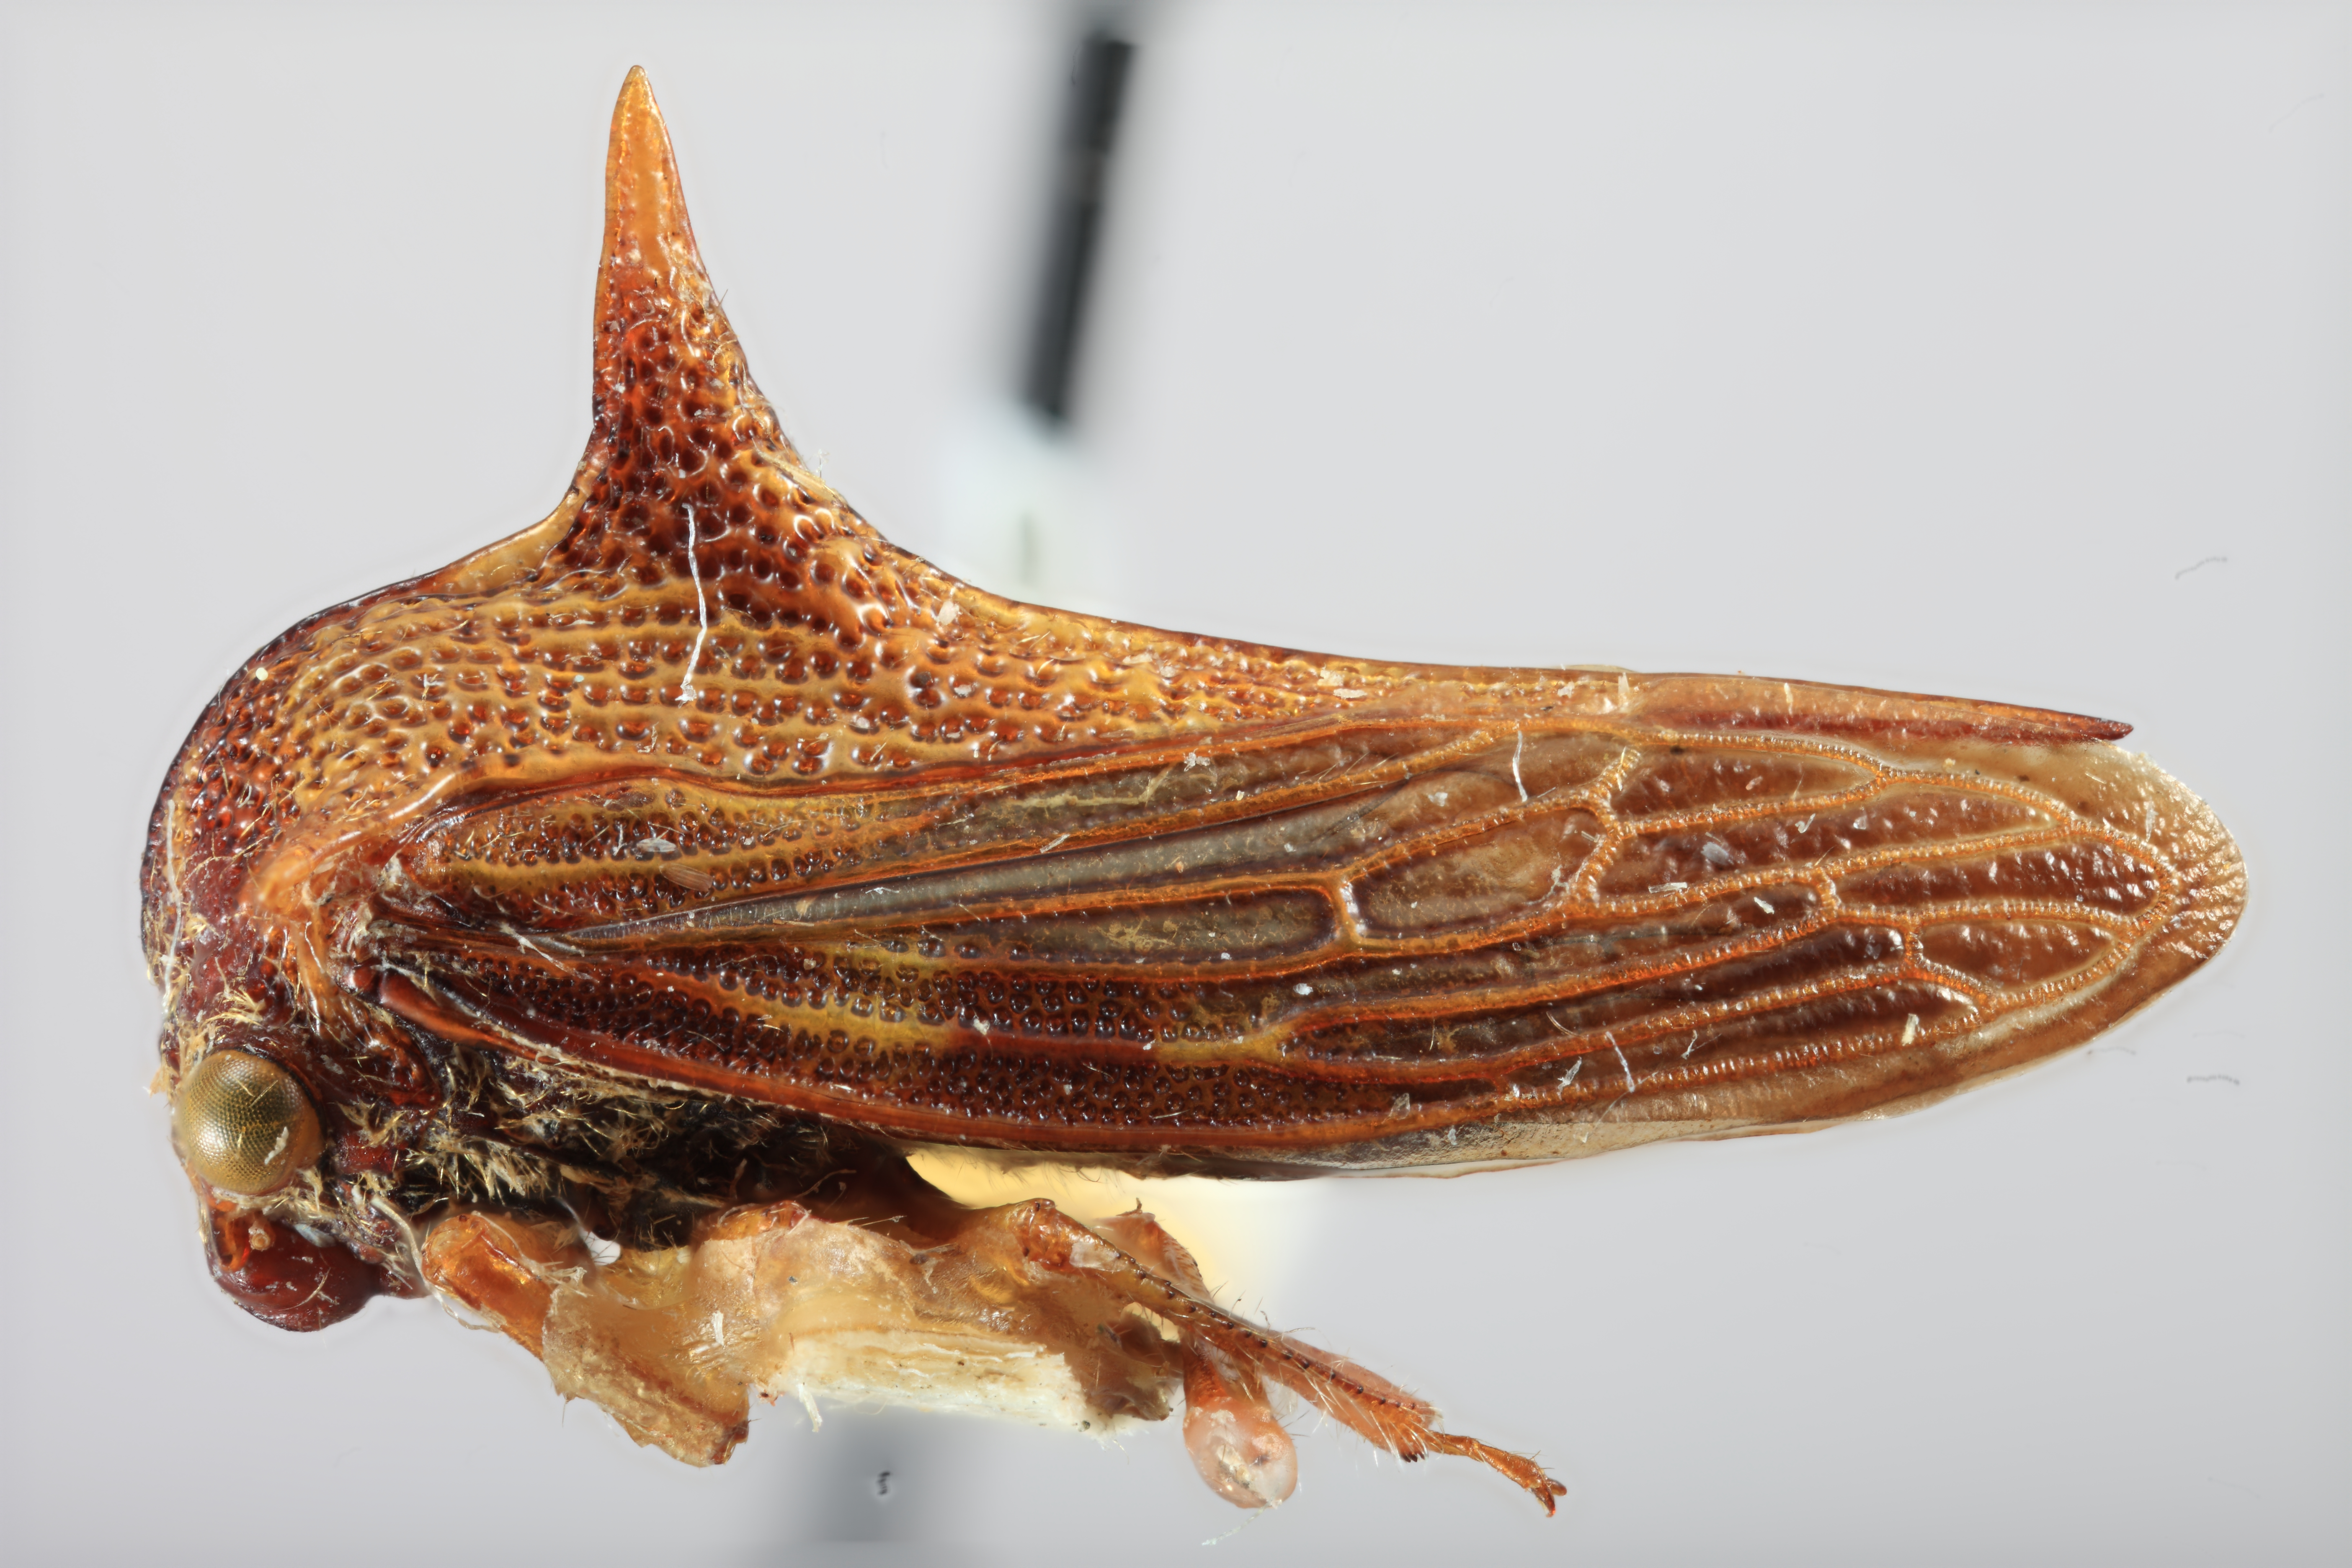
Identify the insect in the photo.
Umbonia antigua
